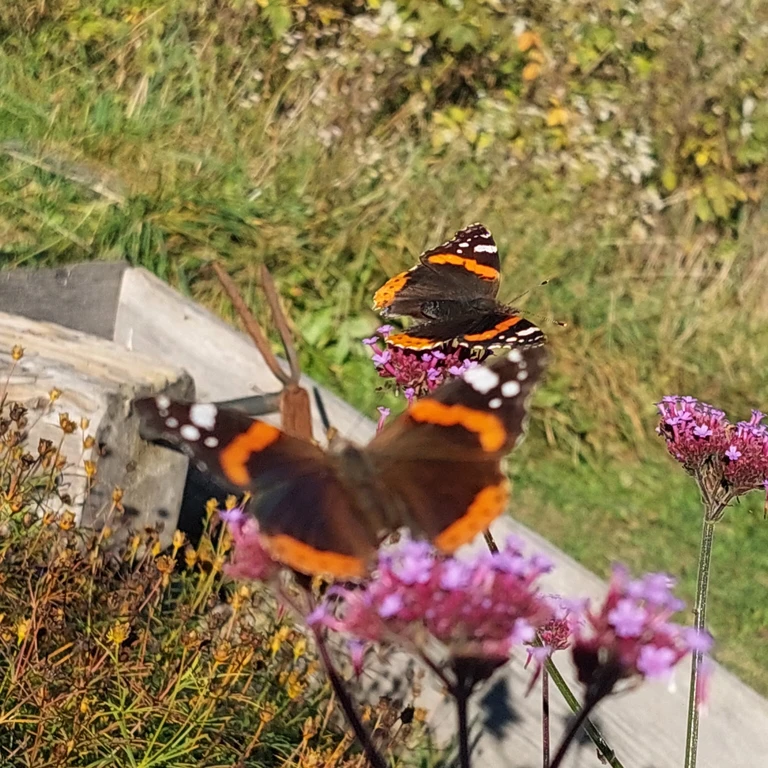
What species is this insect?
Vanessa atalanta
